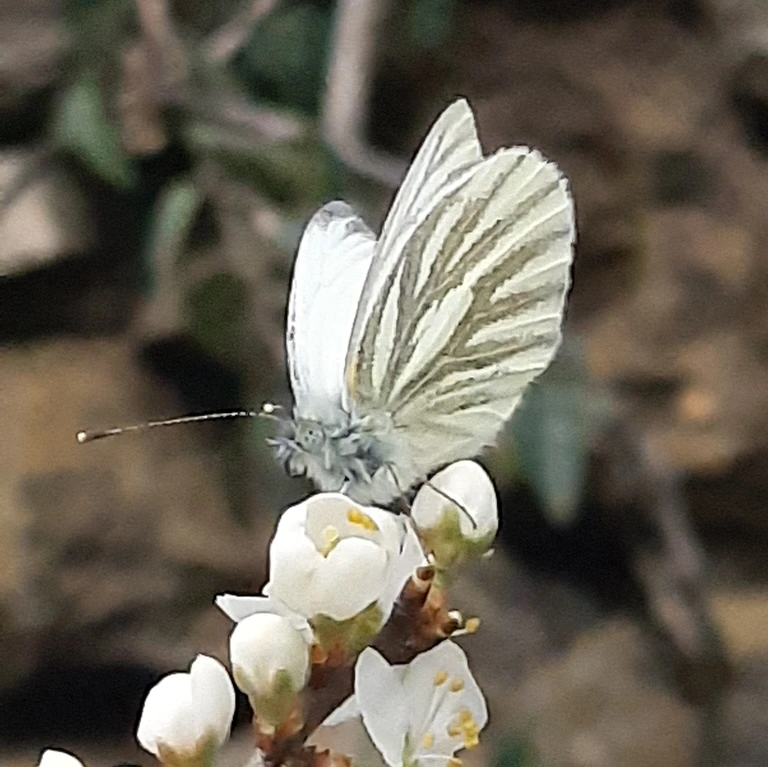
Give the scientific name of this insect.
Pieris napi
